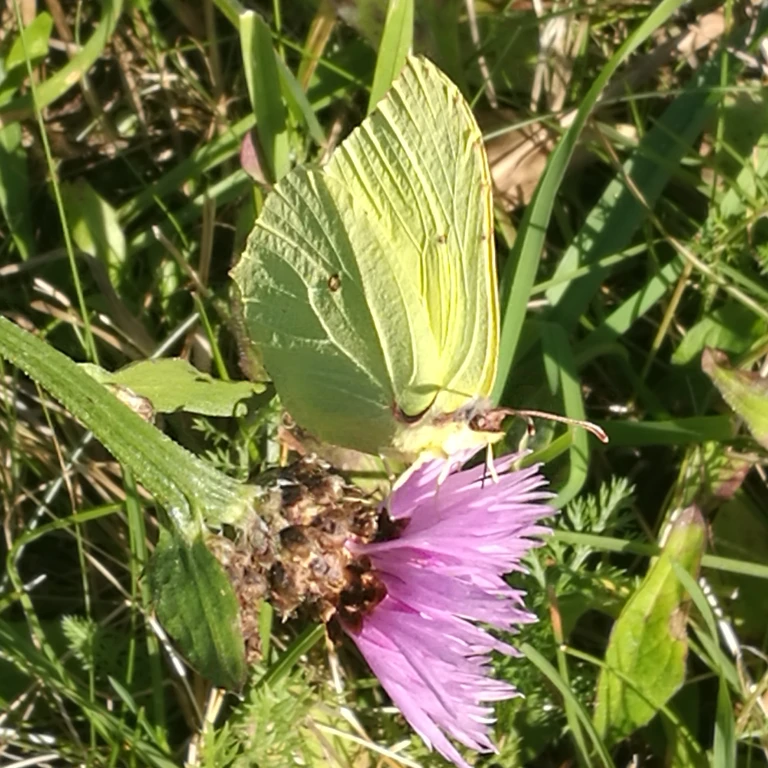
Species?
Gonepteryx rhamni
